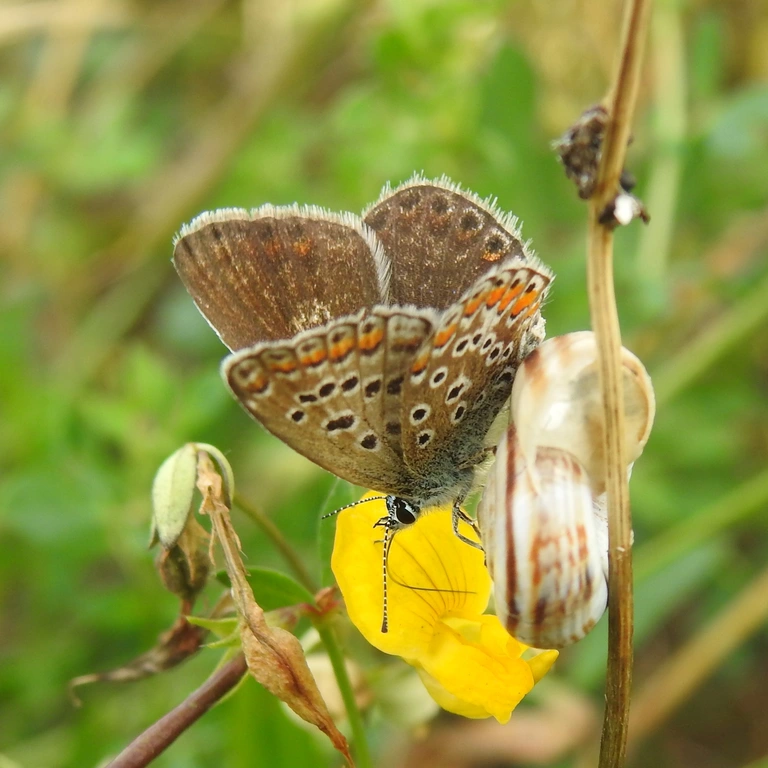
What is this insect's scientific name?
Polyommatus icarus
